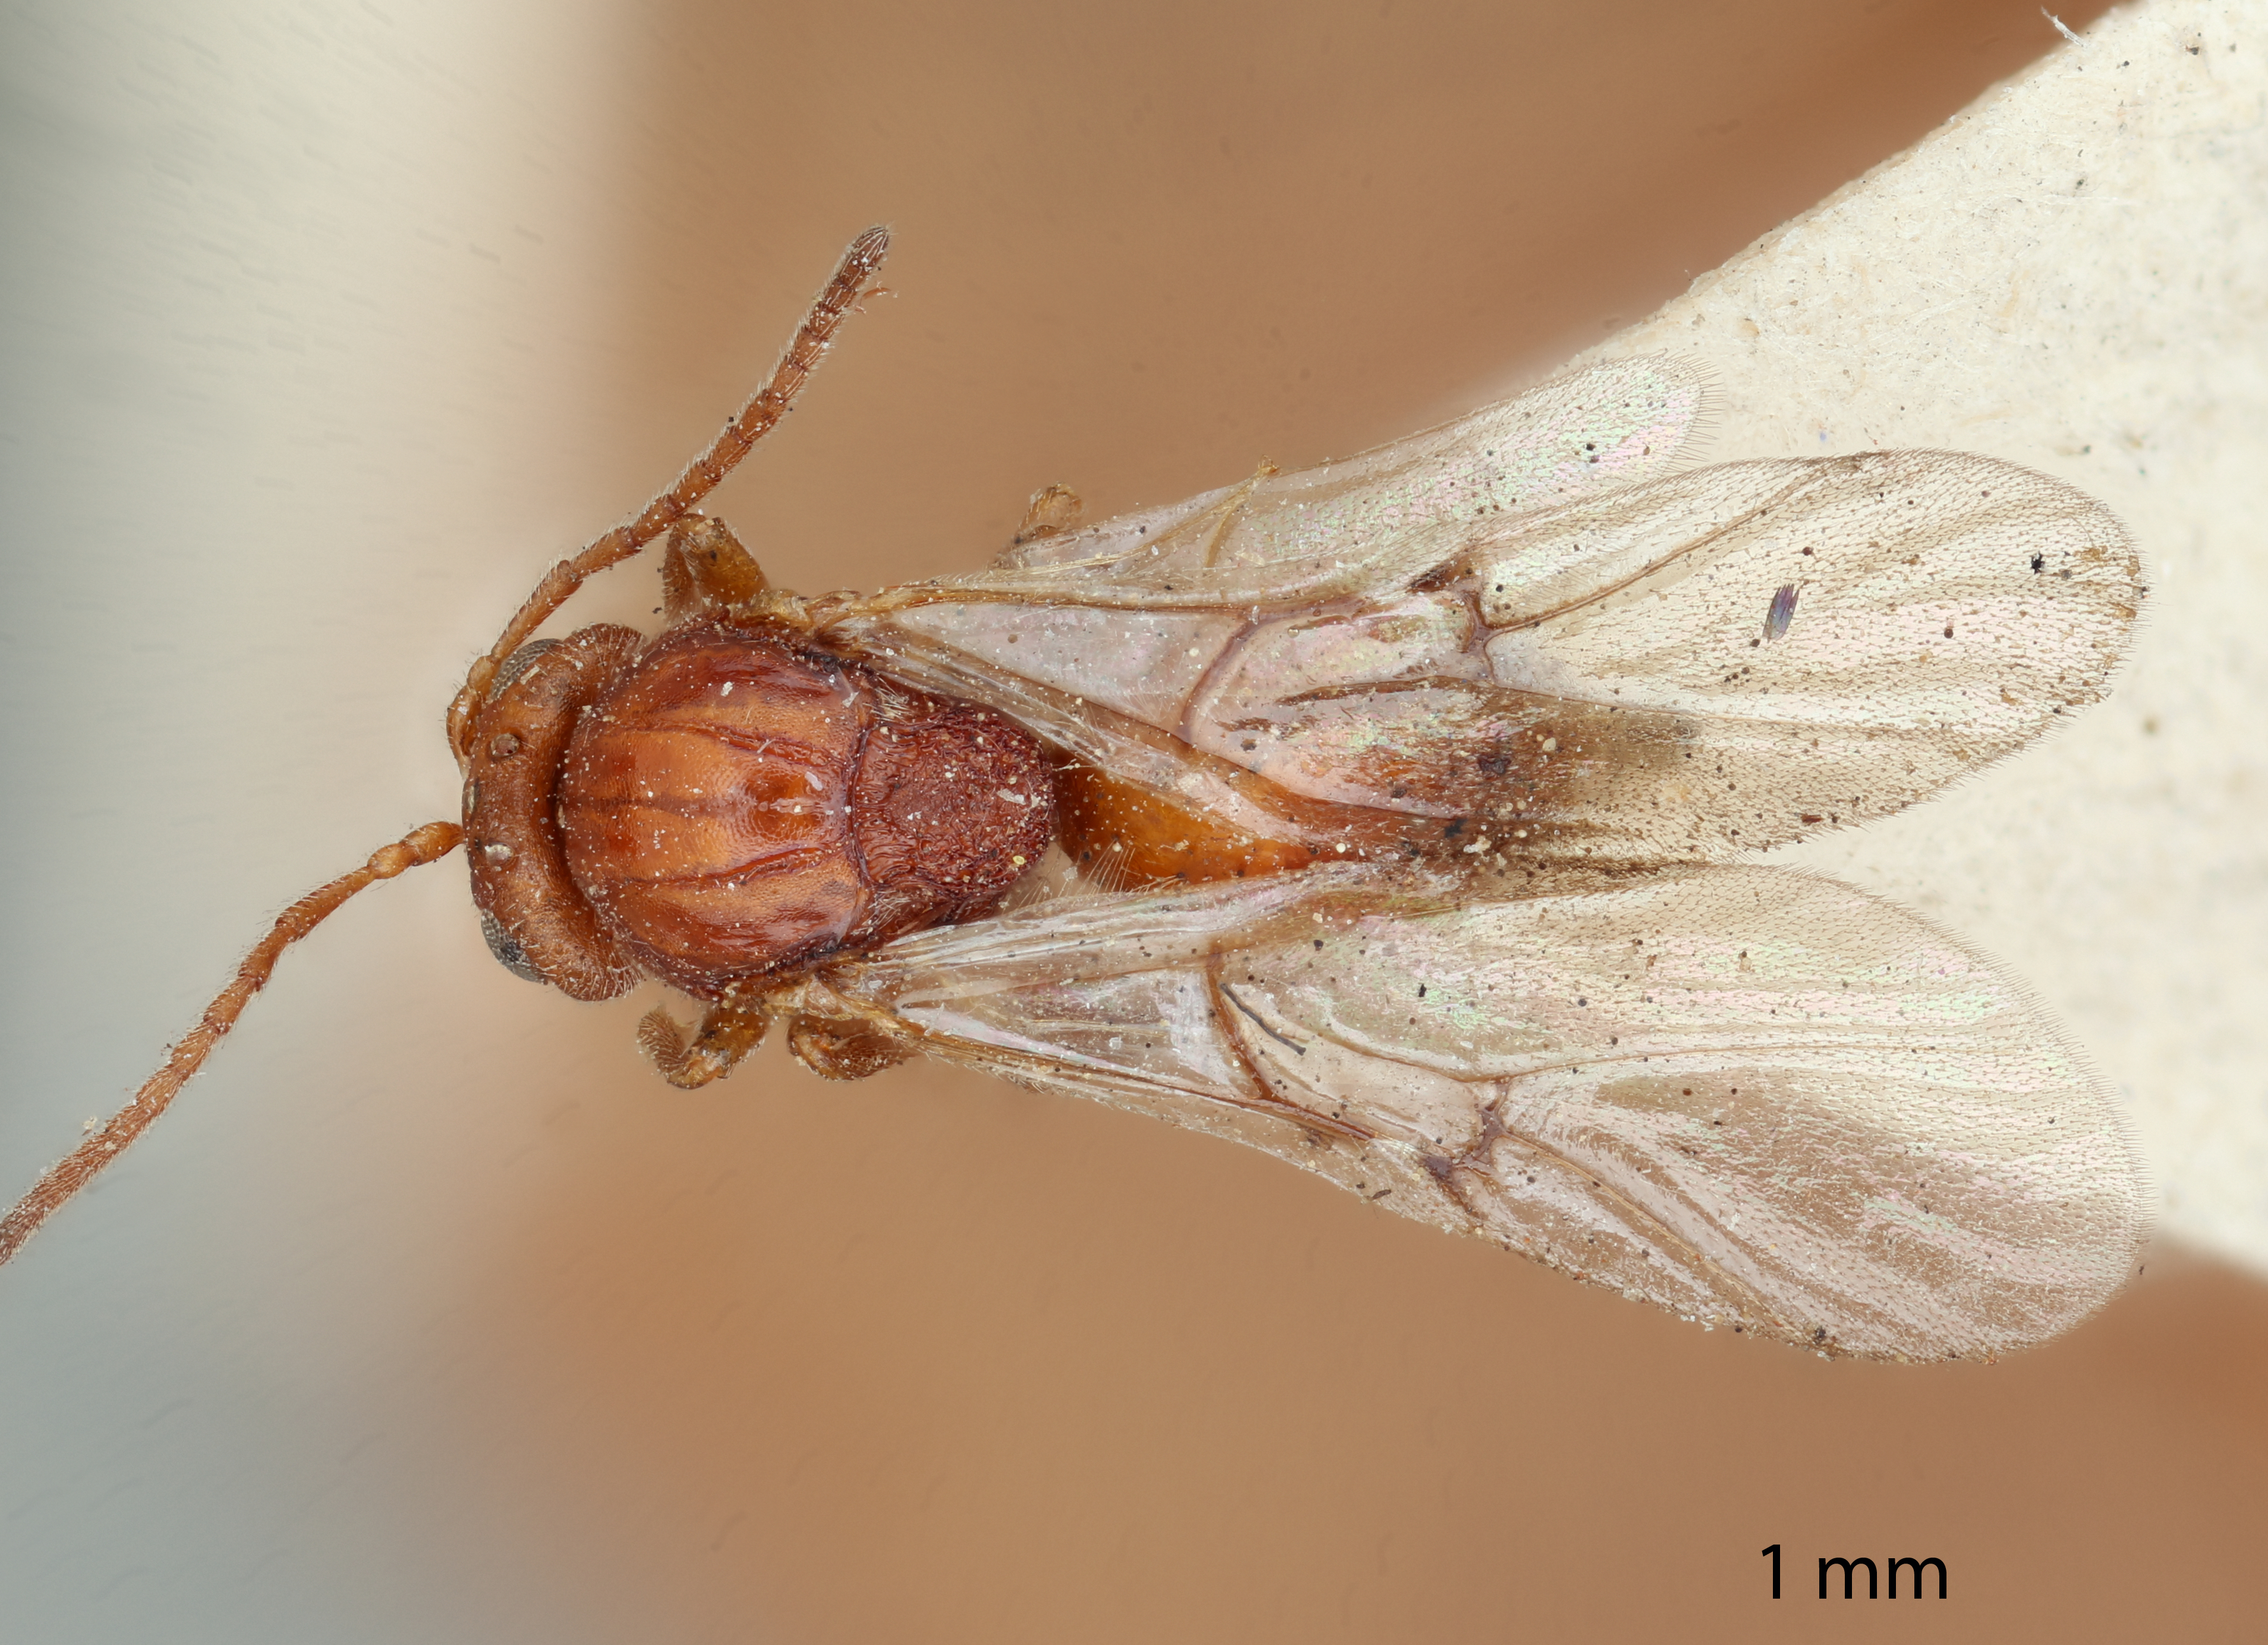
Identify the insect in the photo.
Andricus rileyi
